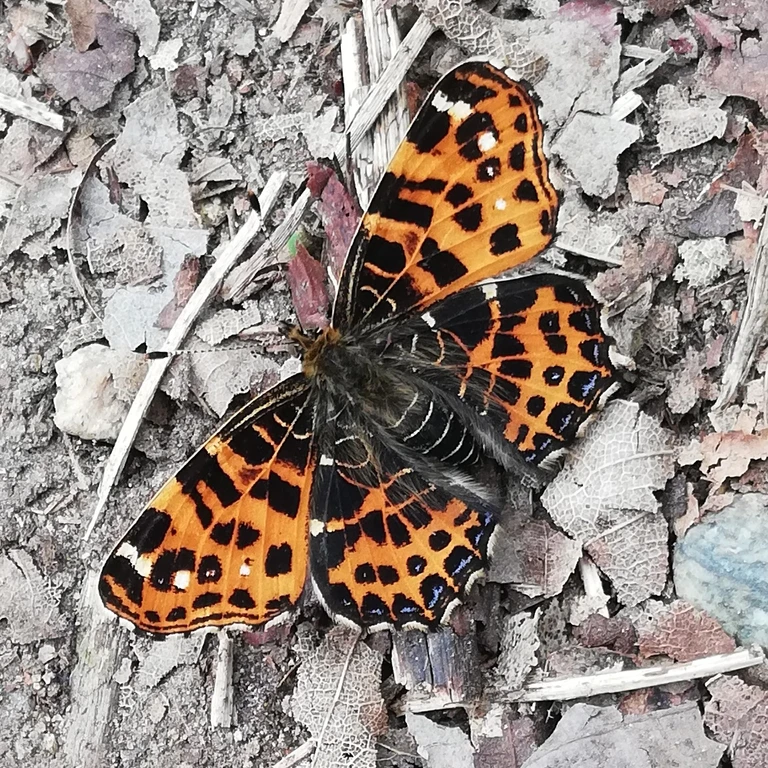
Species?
Araschnia levana
